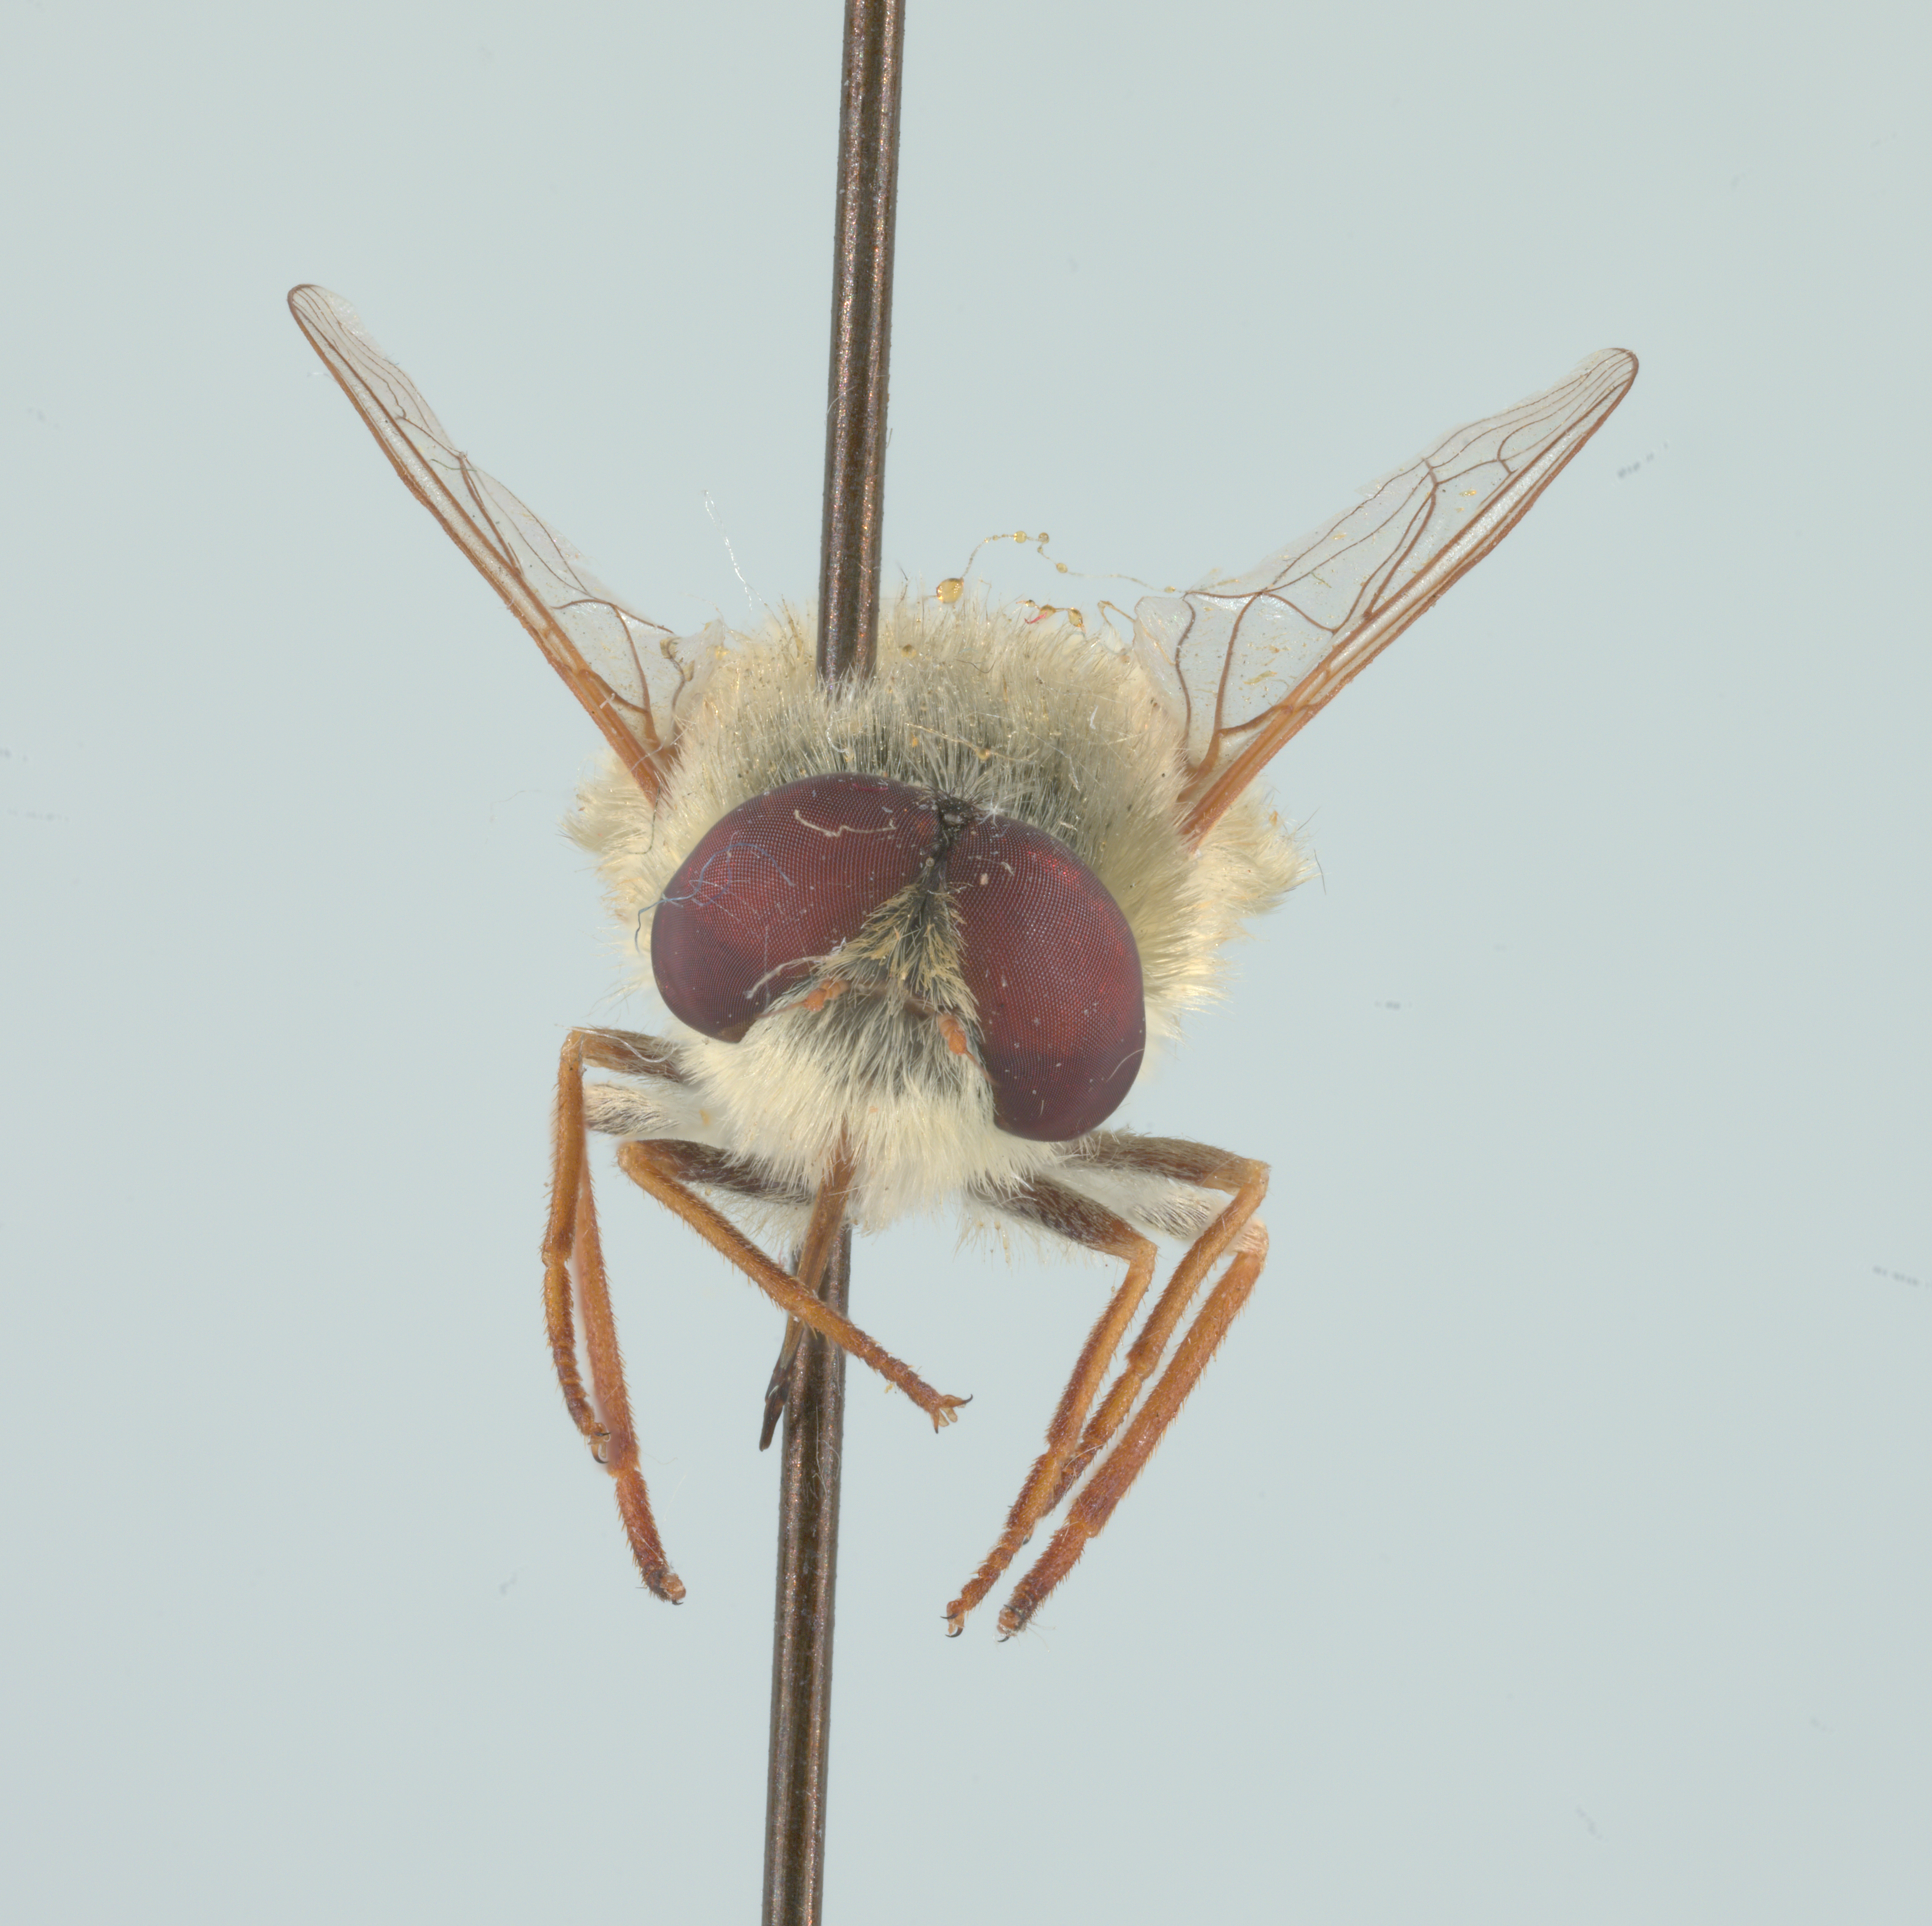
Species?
Neorhynchocephalus sackenii
